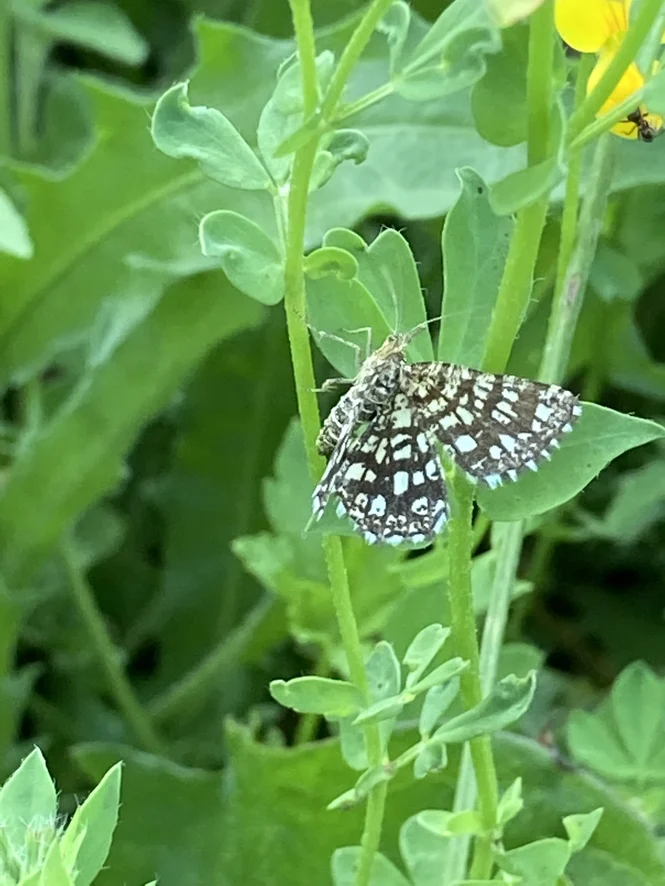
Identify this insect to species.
Chiasmia clathrata
